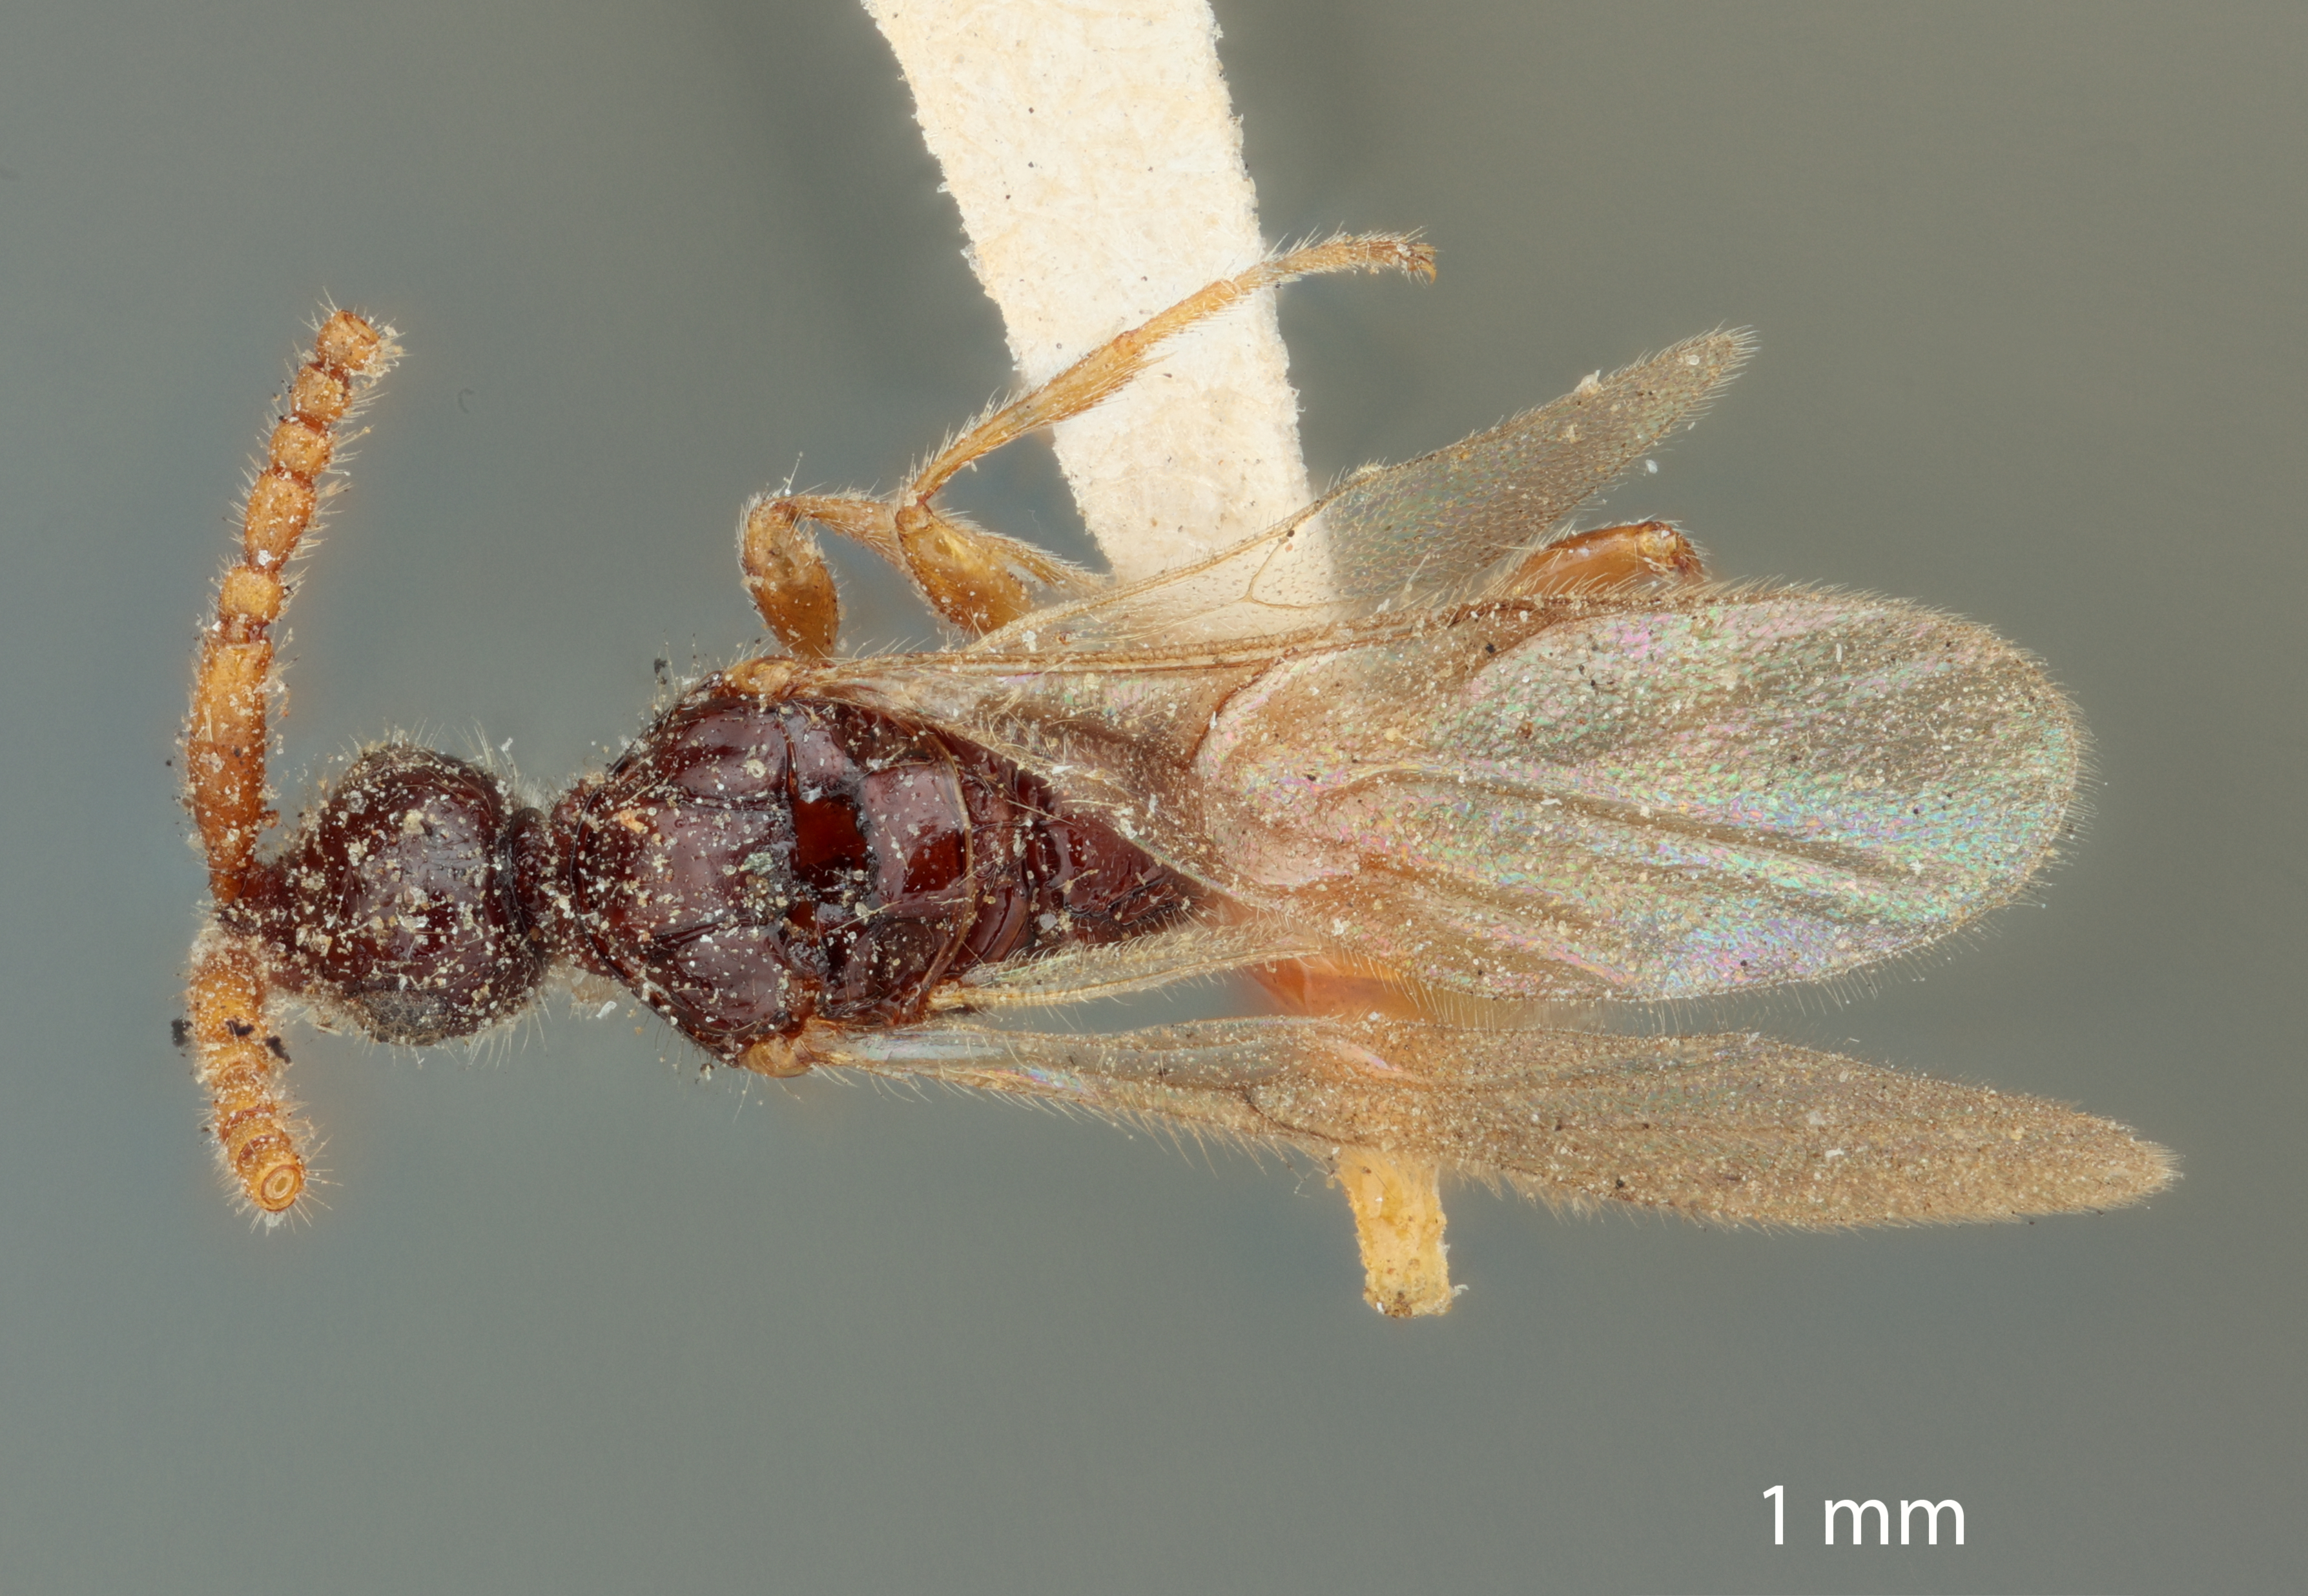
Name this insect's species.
Pantoclis crassicornis
